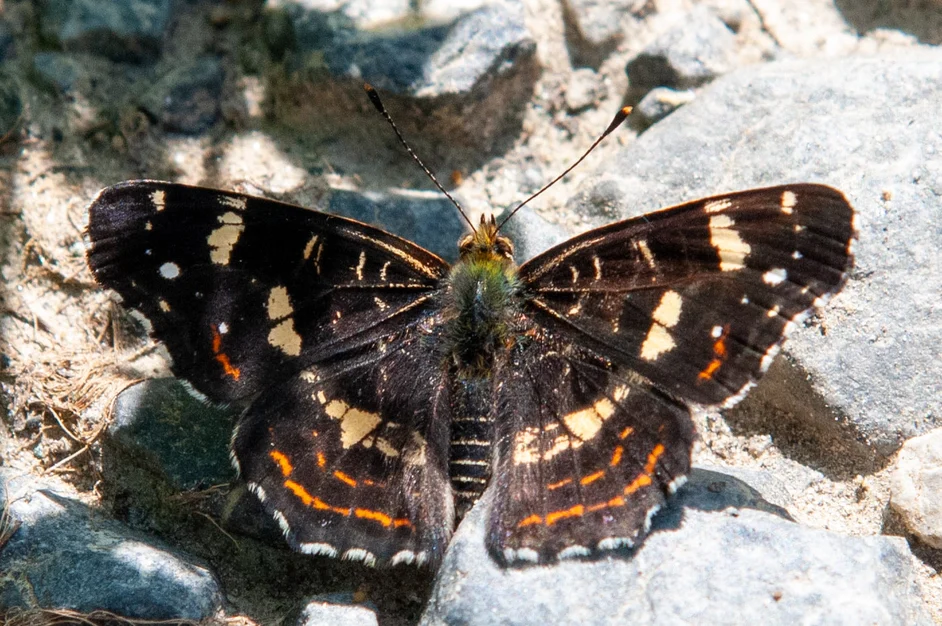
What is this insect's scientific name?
Araschnia levana
